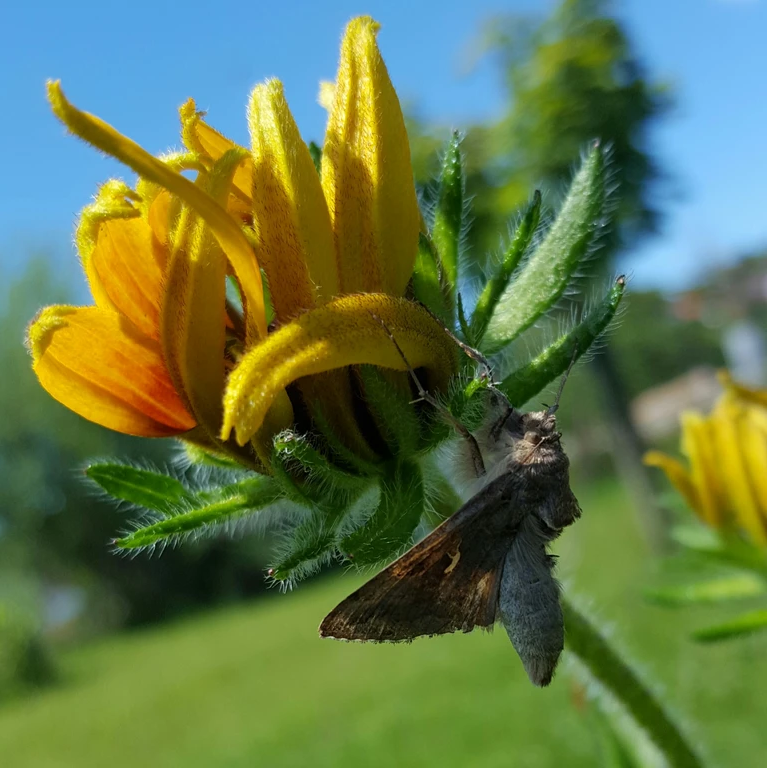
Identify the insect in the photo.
Autographa gamma
